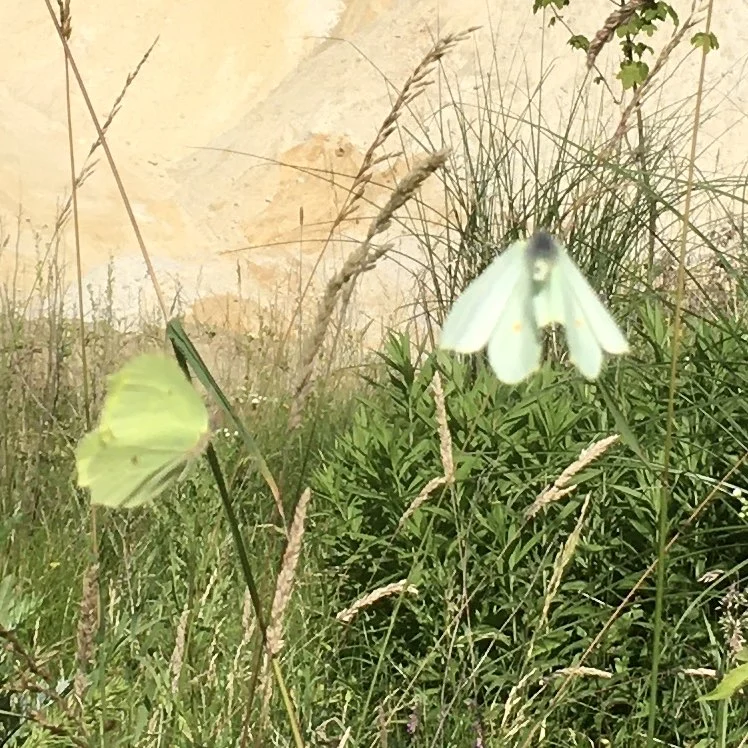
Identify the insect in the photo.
Gonepteryx rhamni
